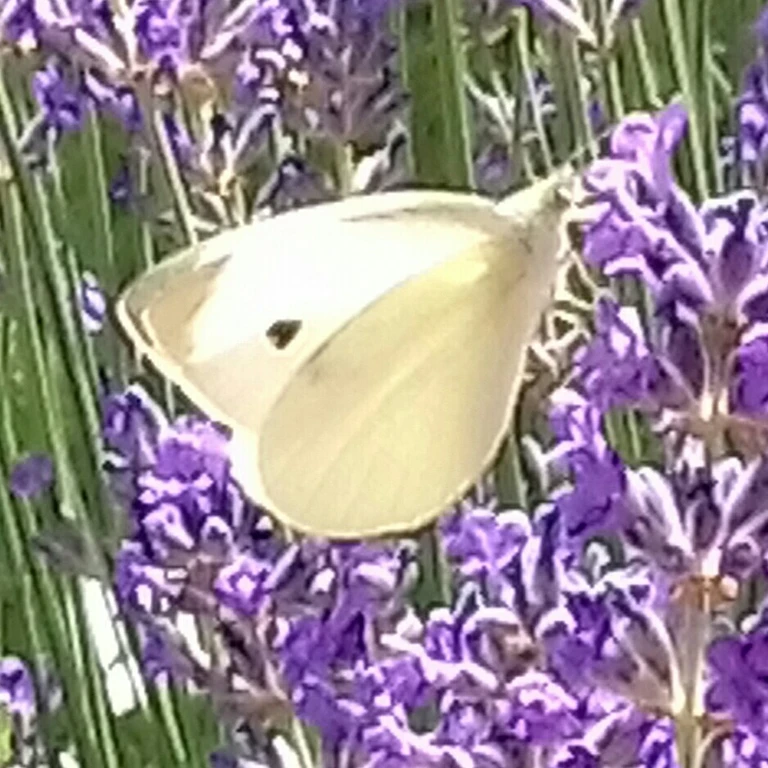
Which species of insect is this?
Pieris rapae
